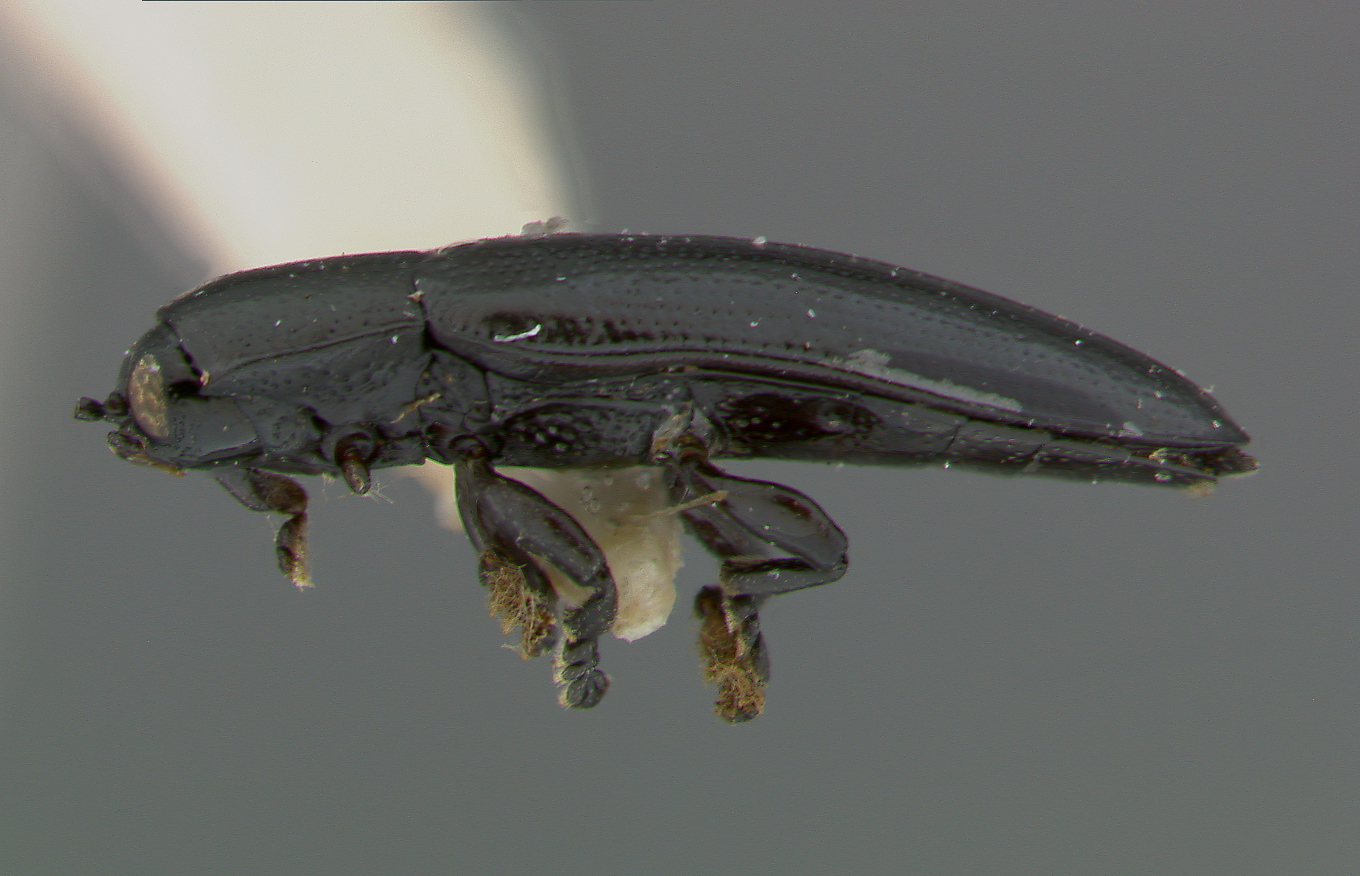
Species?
Stenispa graminicola
